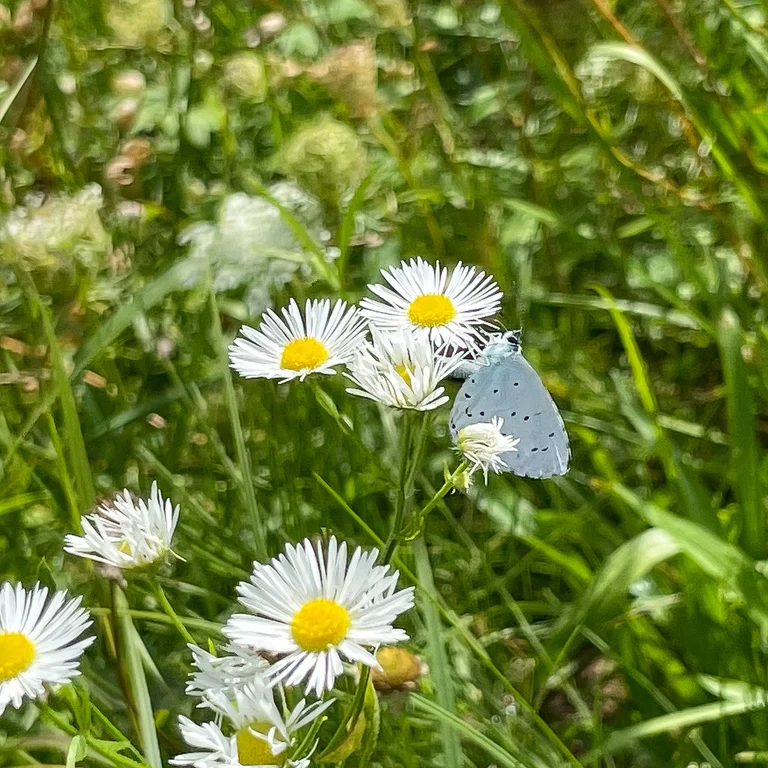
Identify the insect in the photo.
Celastrina argiolus
